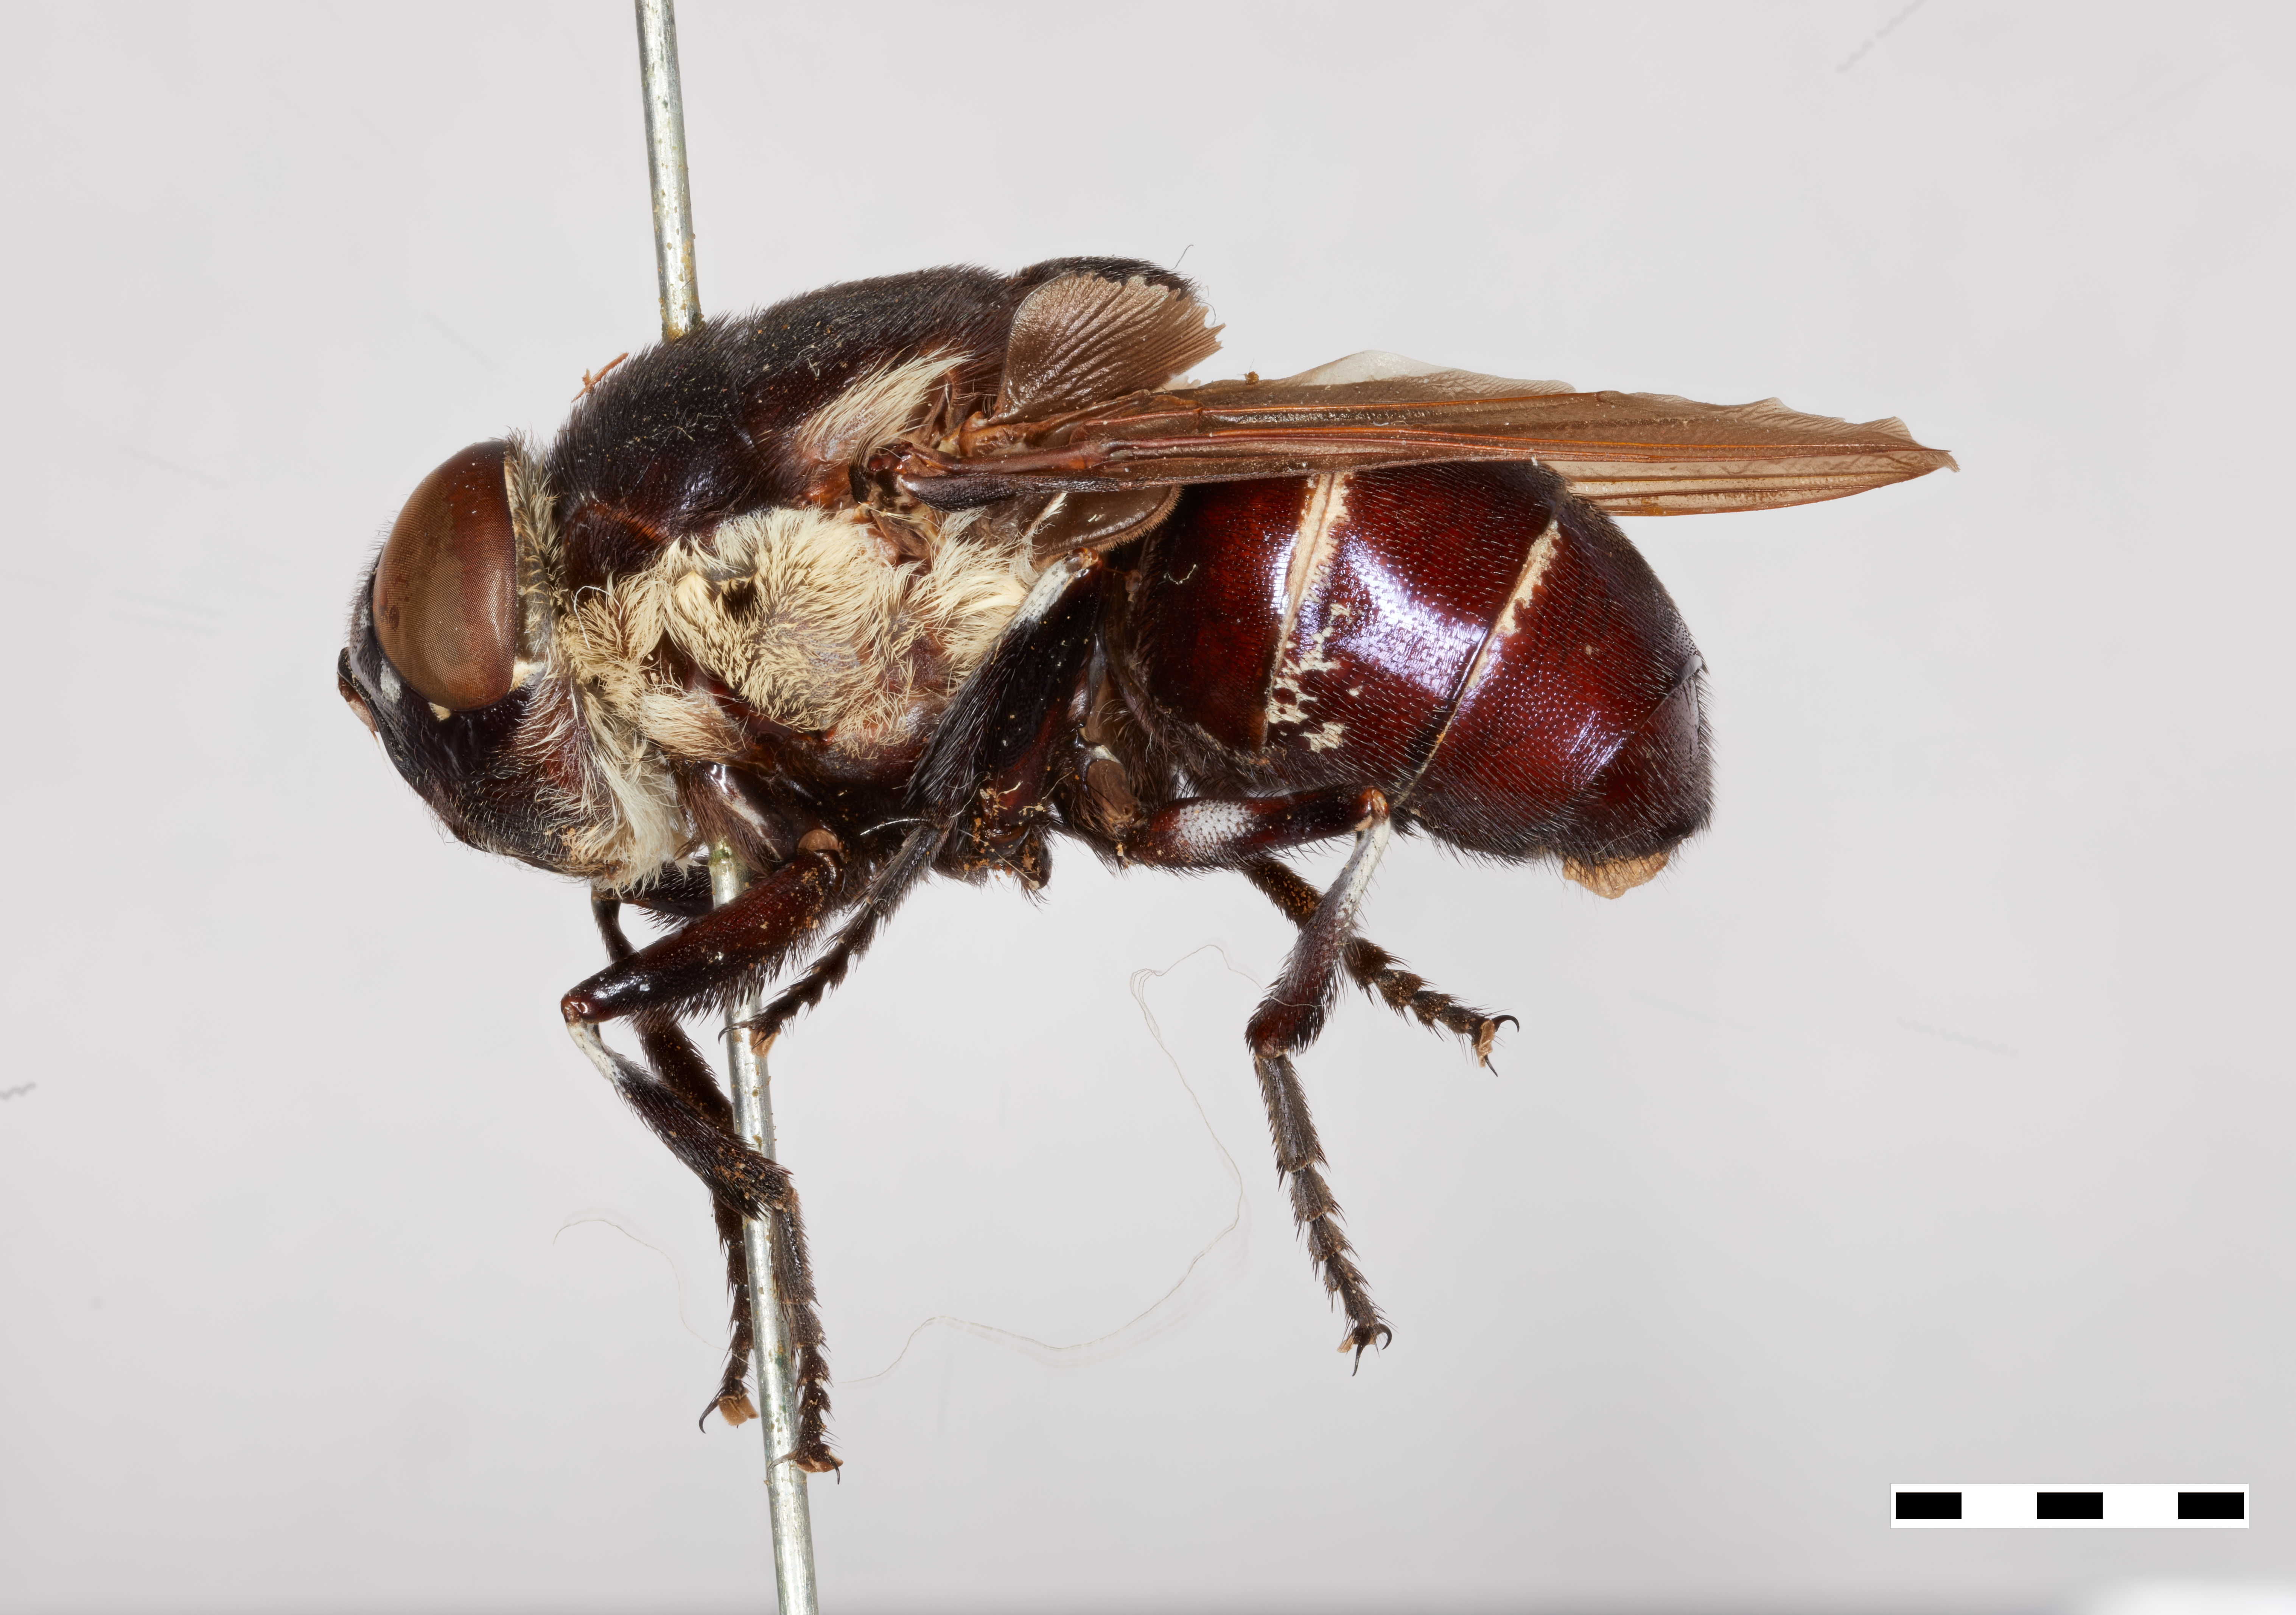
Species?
Cuterebra nitida
